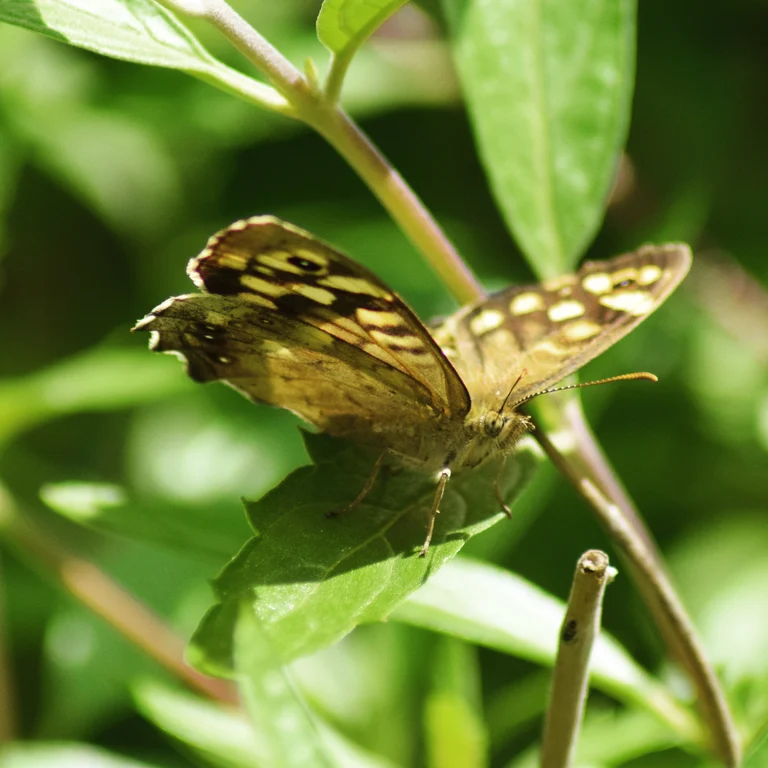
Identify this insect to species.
Pararge aegeria
